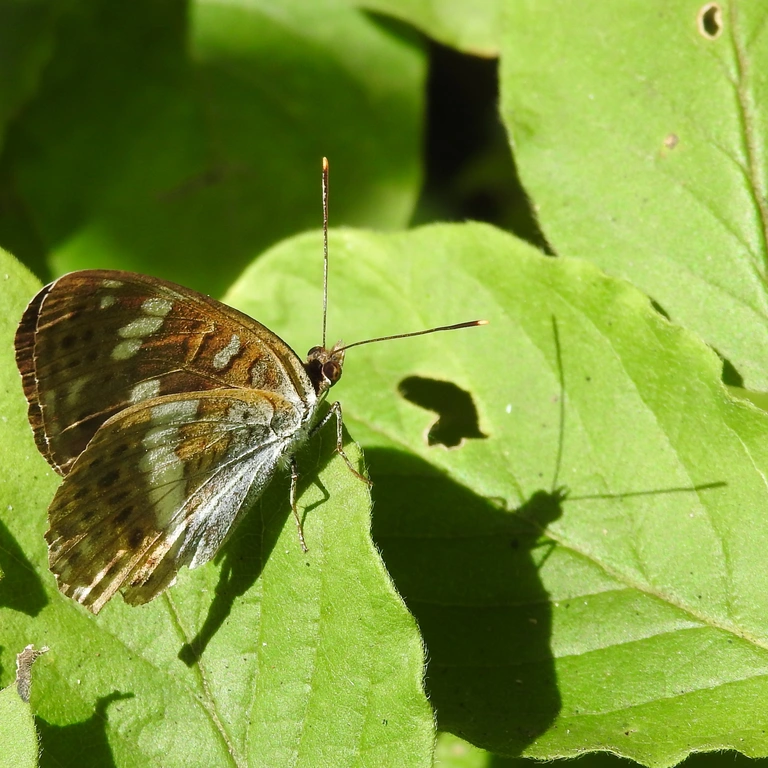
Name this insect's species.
Limenitis camilla (also Ladoga camilla)
